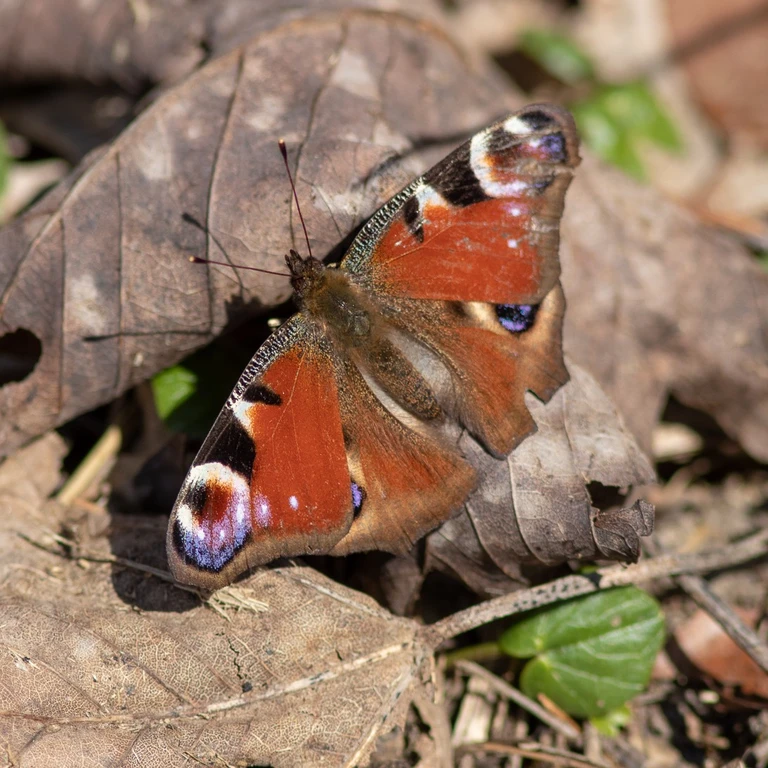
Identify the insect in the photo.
Aglais io
